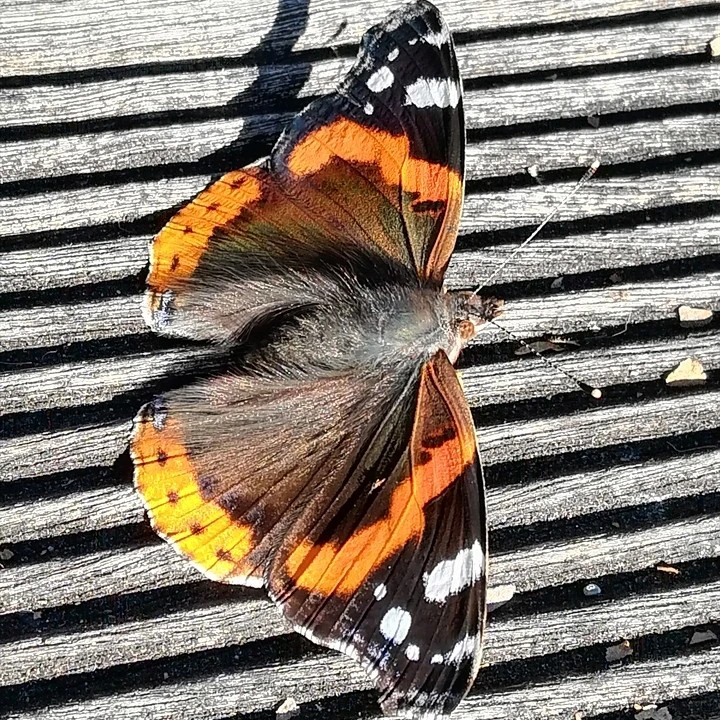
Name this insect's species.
Vanessa atalanta
